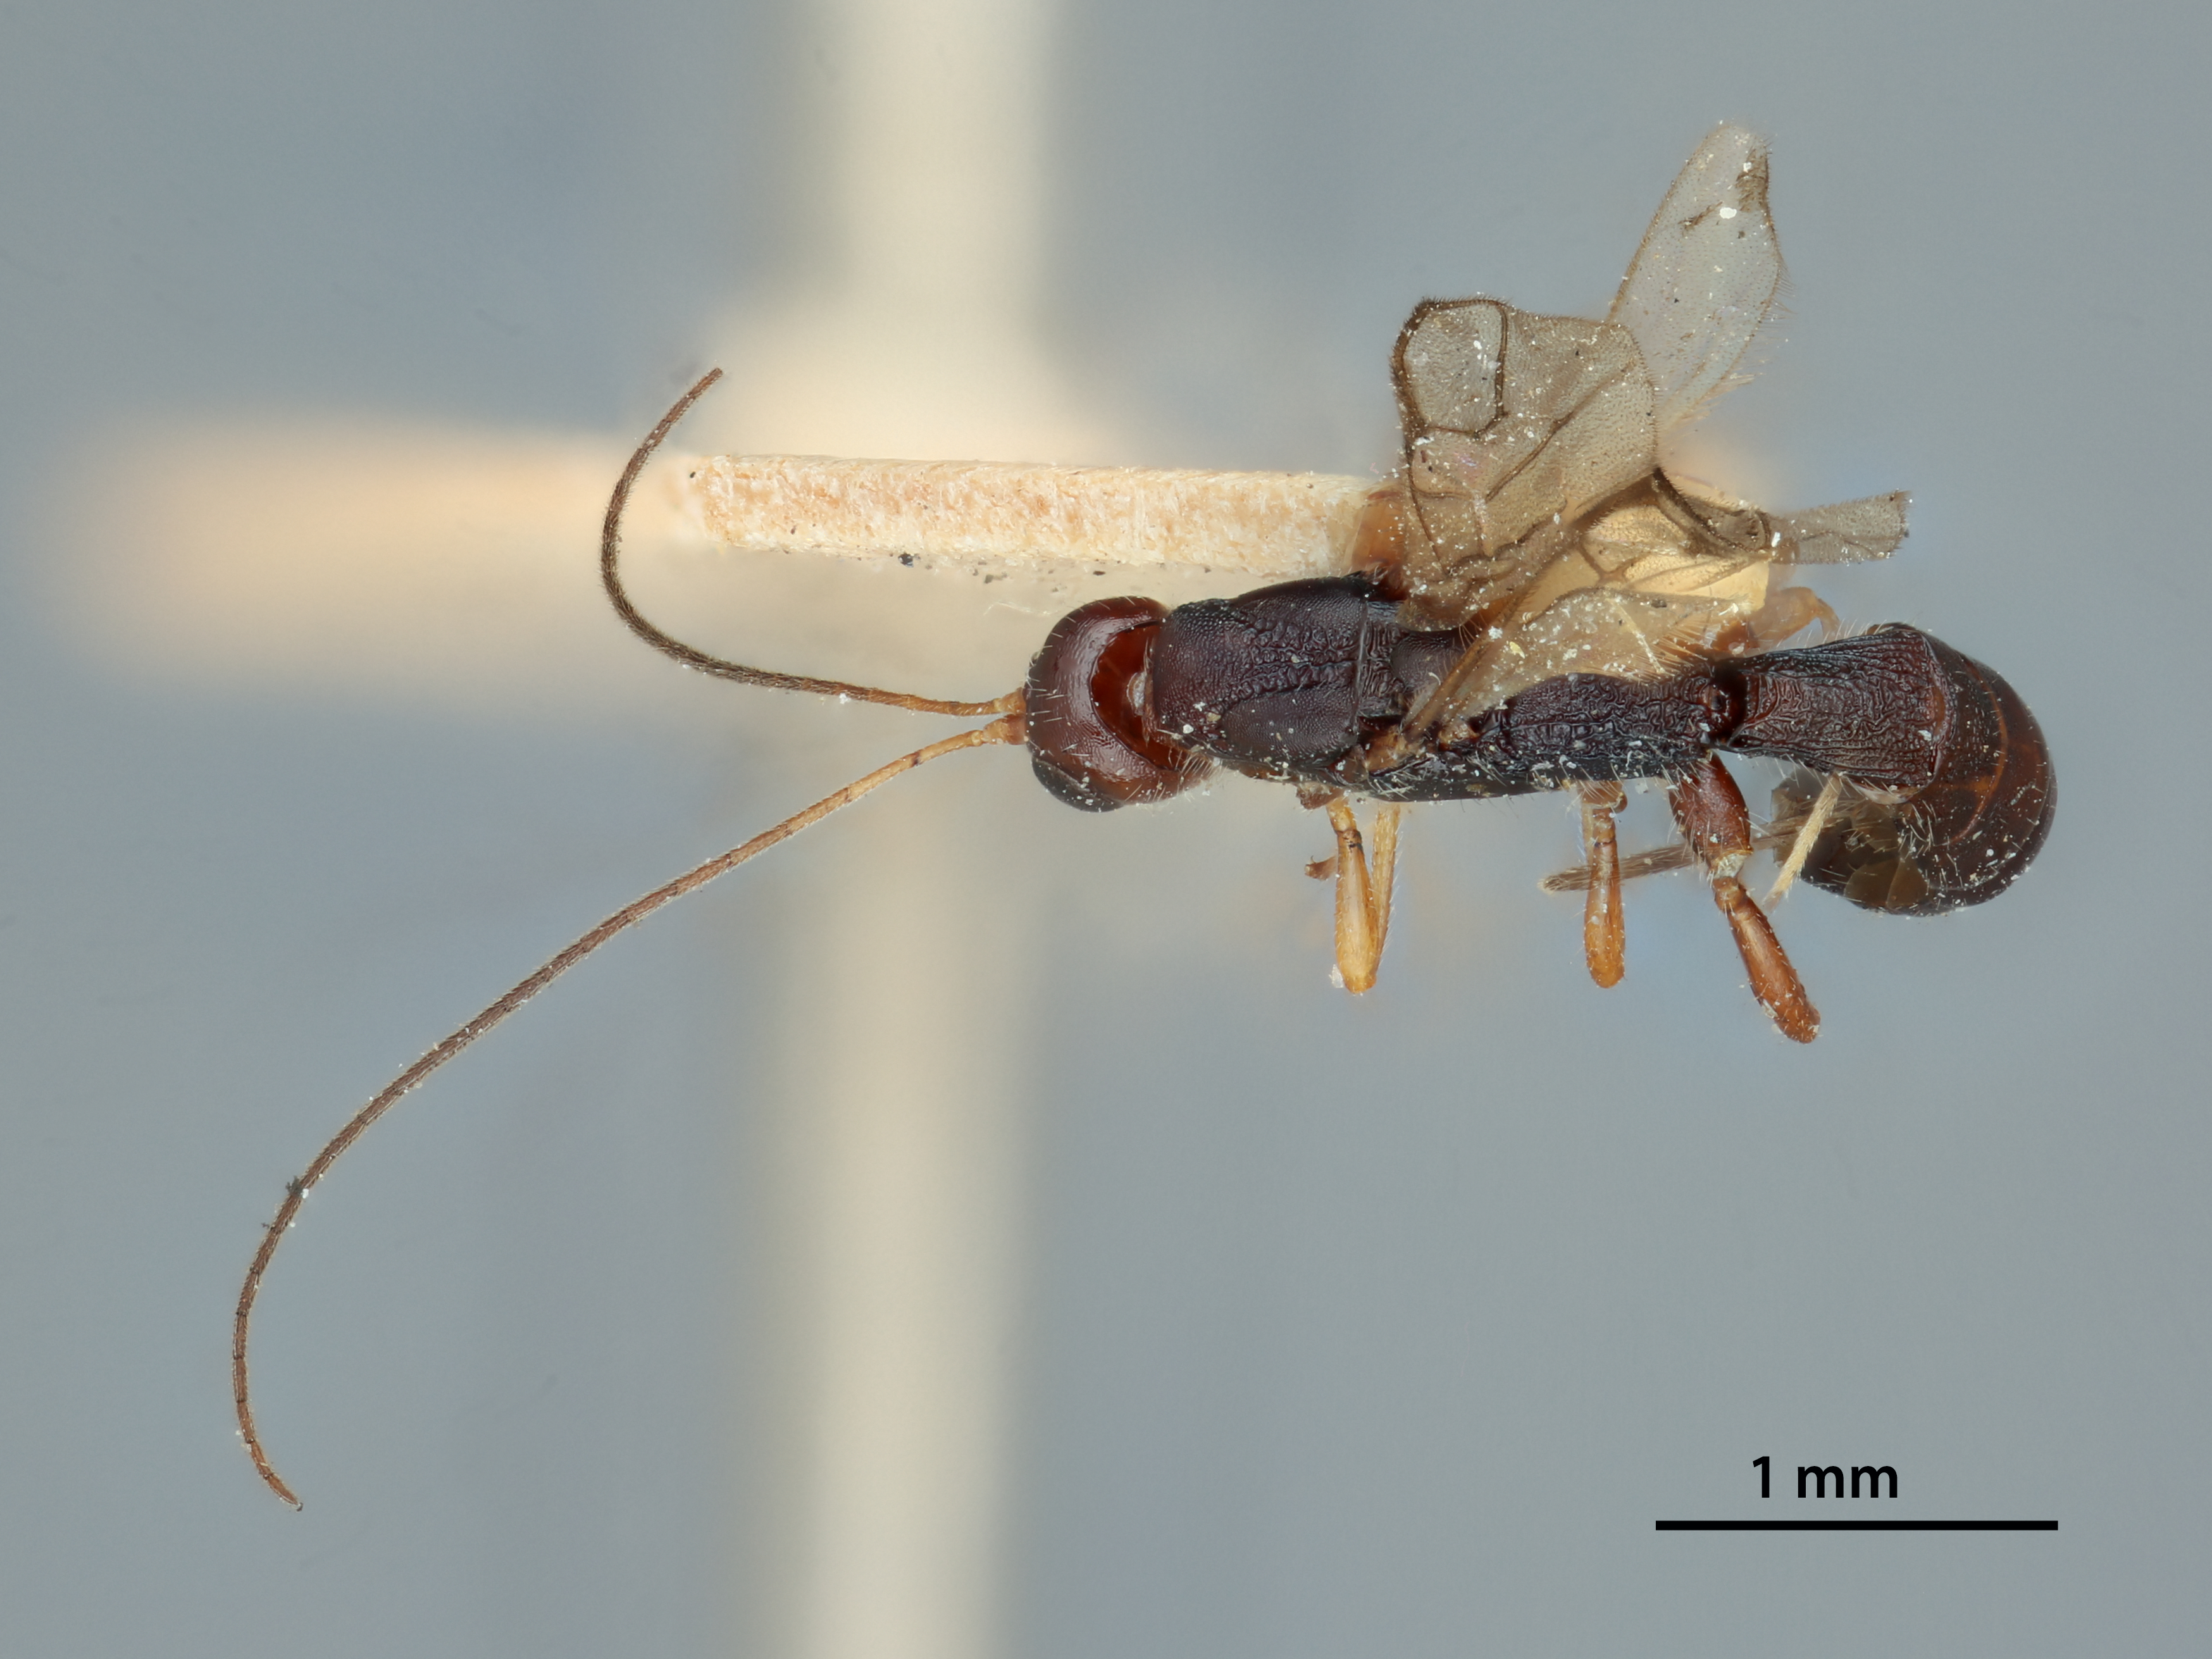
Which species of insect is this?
Chenophanes borealis
